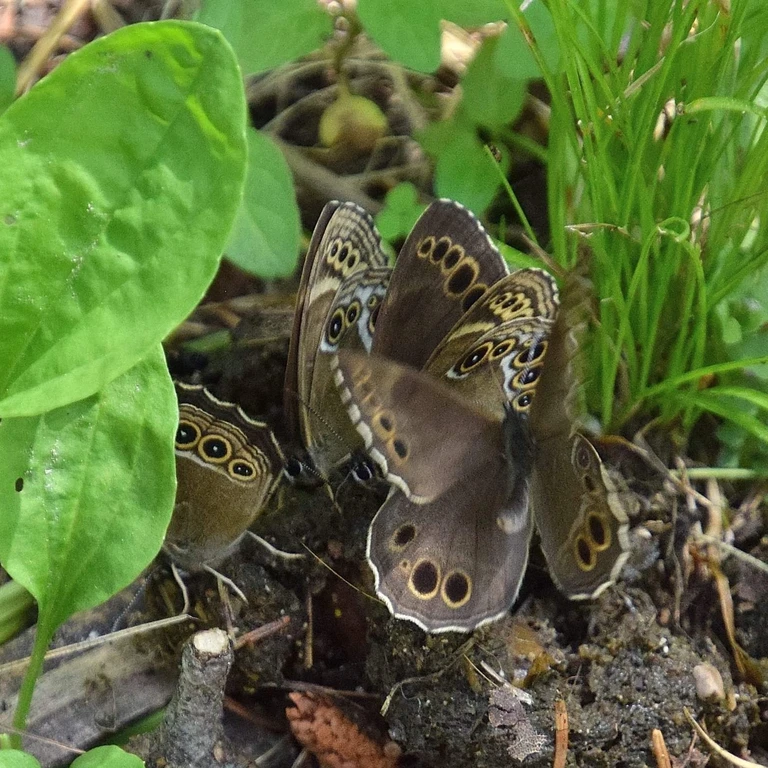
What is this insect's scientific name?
Lopinga achine (also Pararge achine)
